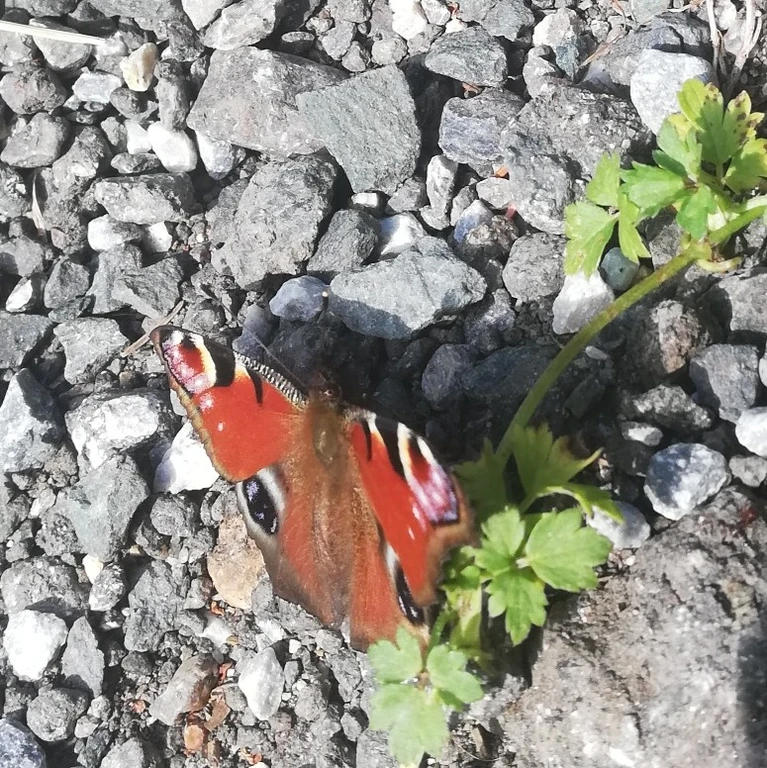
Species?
Aglais io
